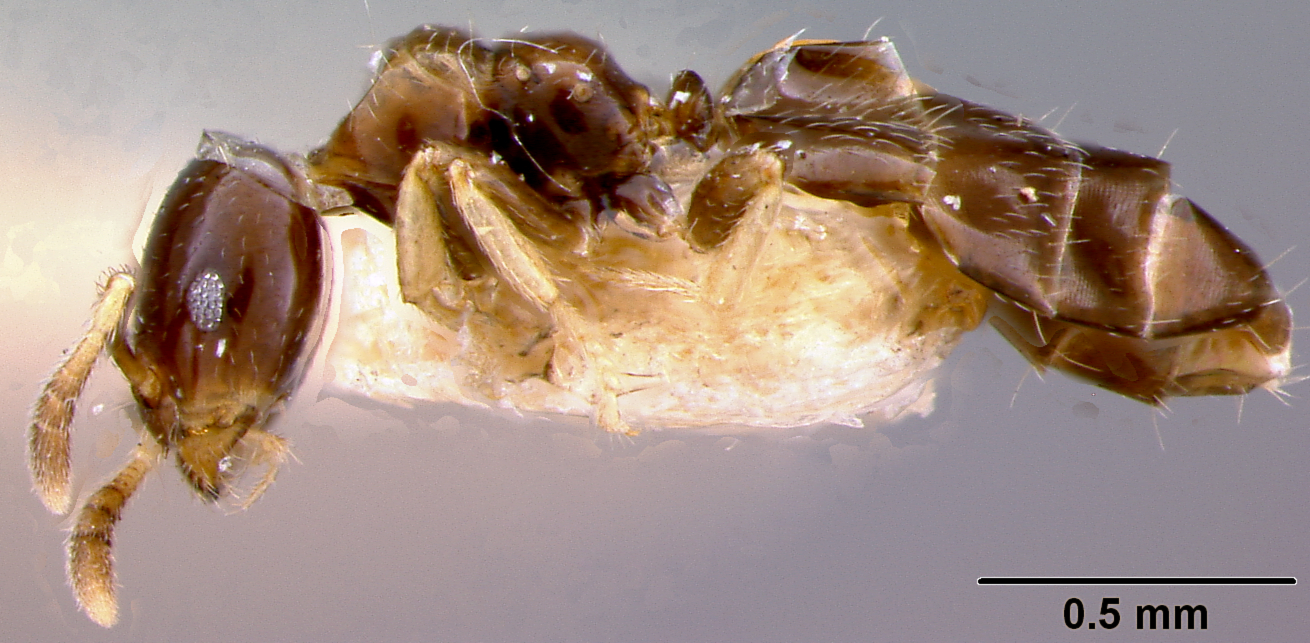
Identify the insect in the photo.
Myrmelachista amicta
